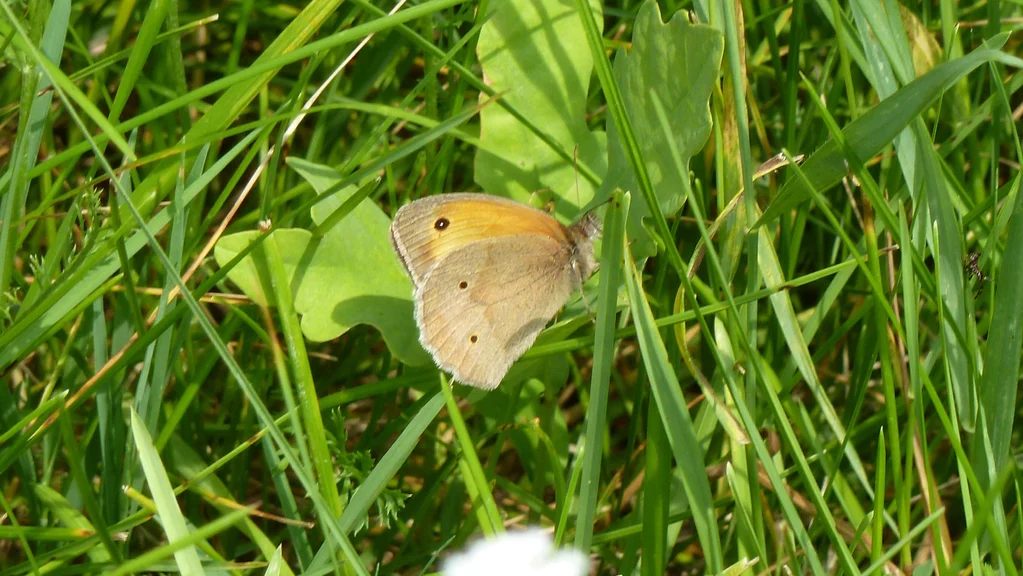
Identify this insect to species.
Maniola jurtina
